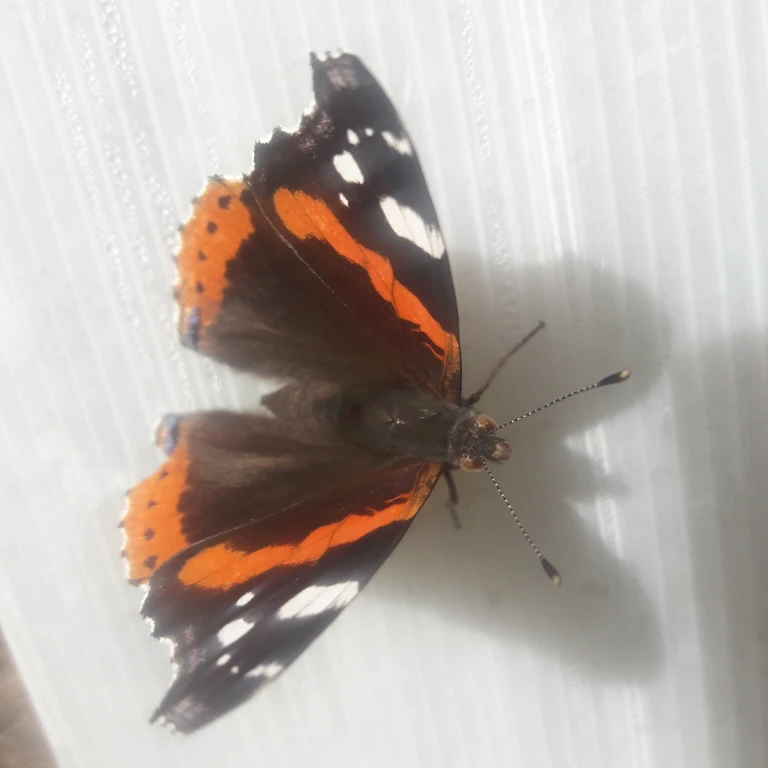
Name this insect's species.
Vanessa atalanta
